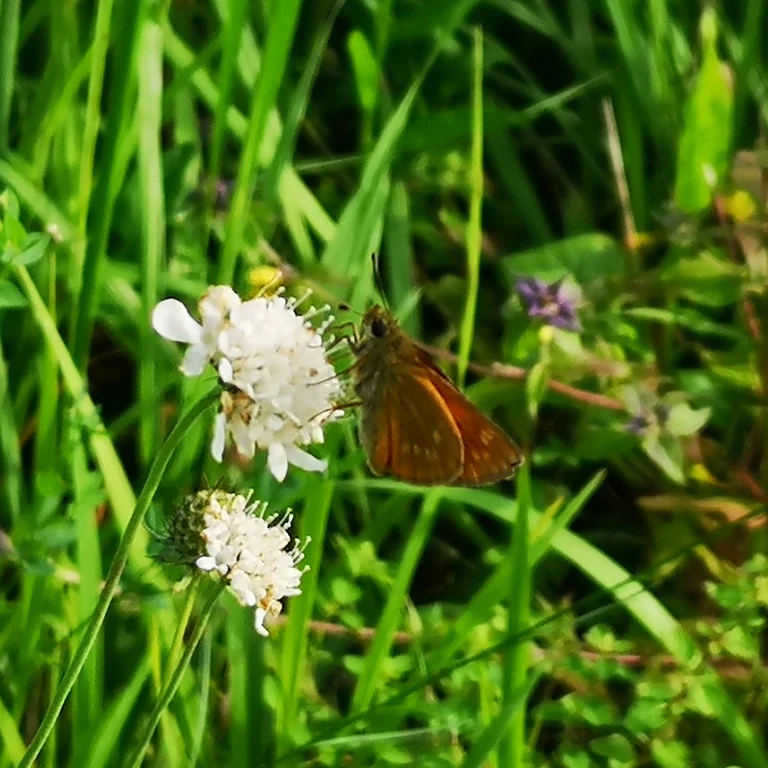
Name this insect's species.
Ochlodes sylvanus (also Ochlodes venata)
